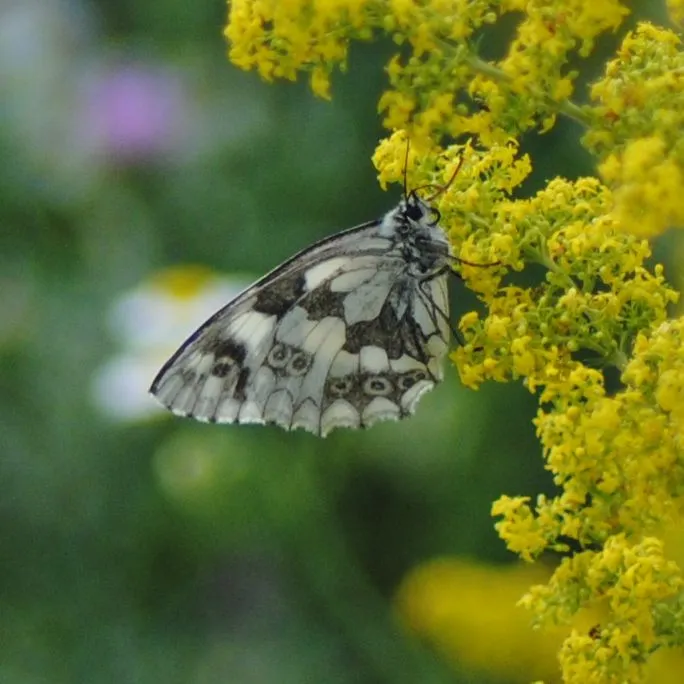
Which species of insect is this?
Melanargia galathea
